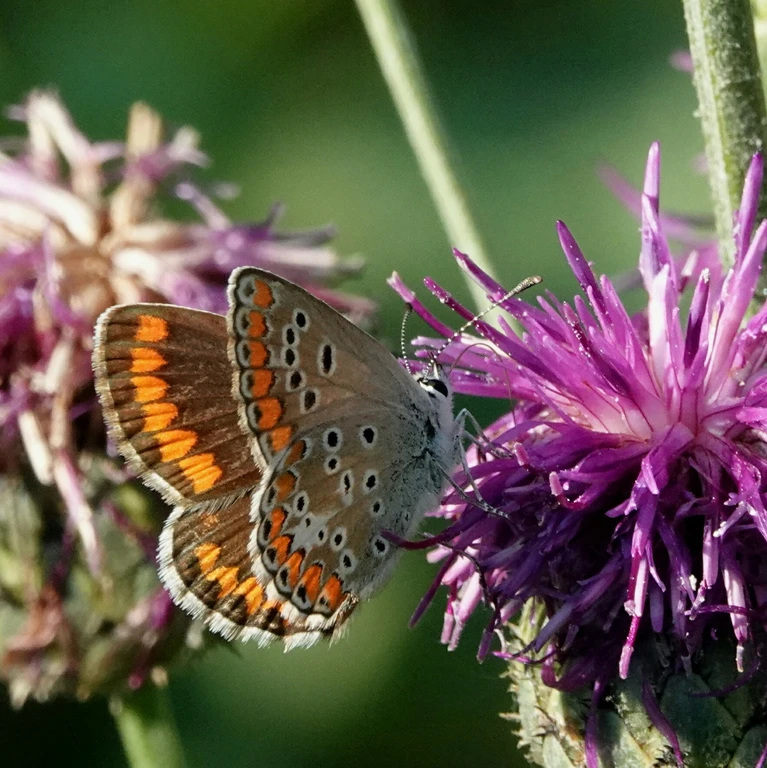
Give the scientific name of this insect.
Aricia agestis/artaxerxes
